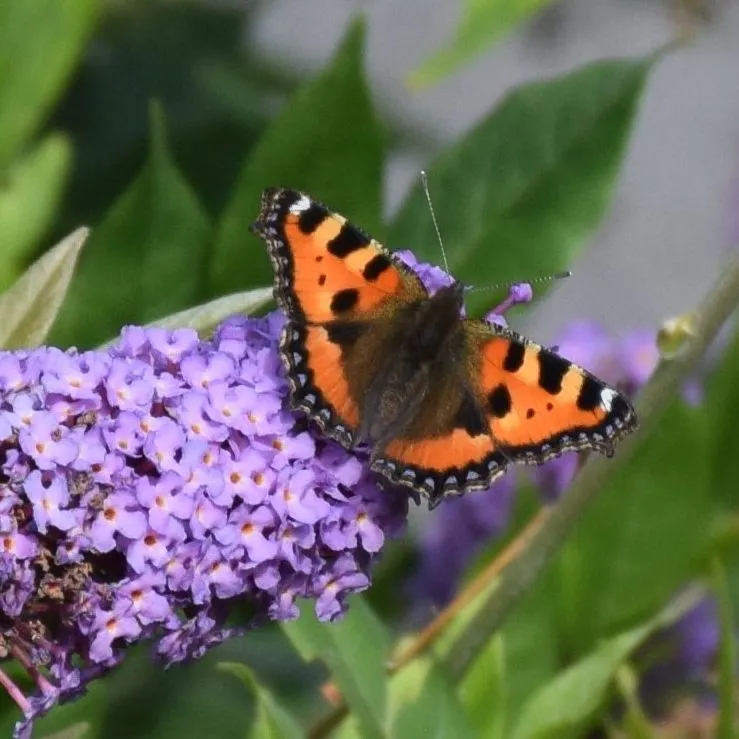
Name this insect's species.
Aglais urticae
